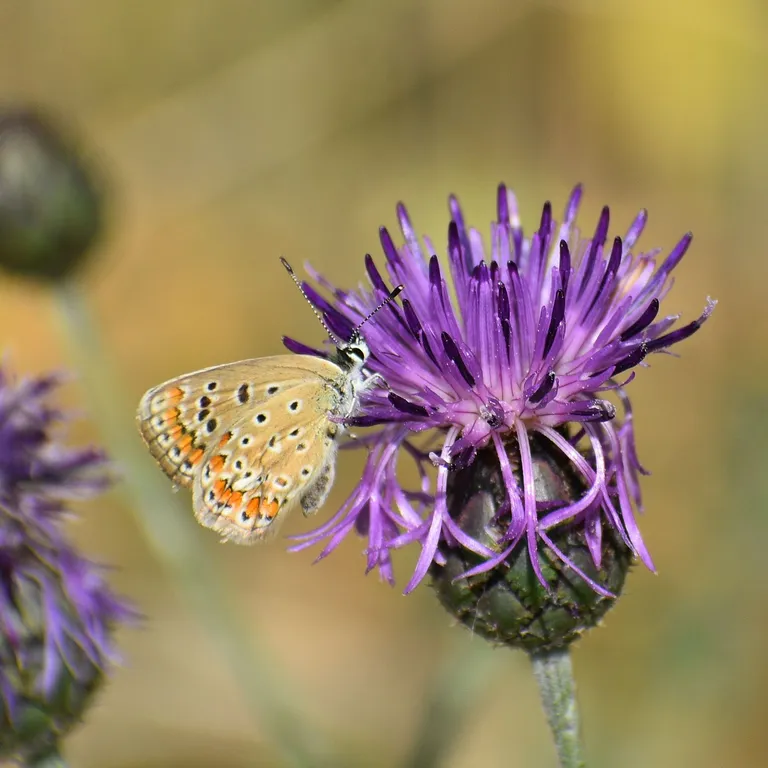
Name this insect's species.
Polyommatus icarus
